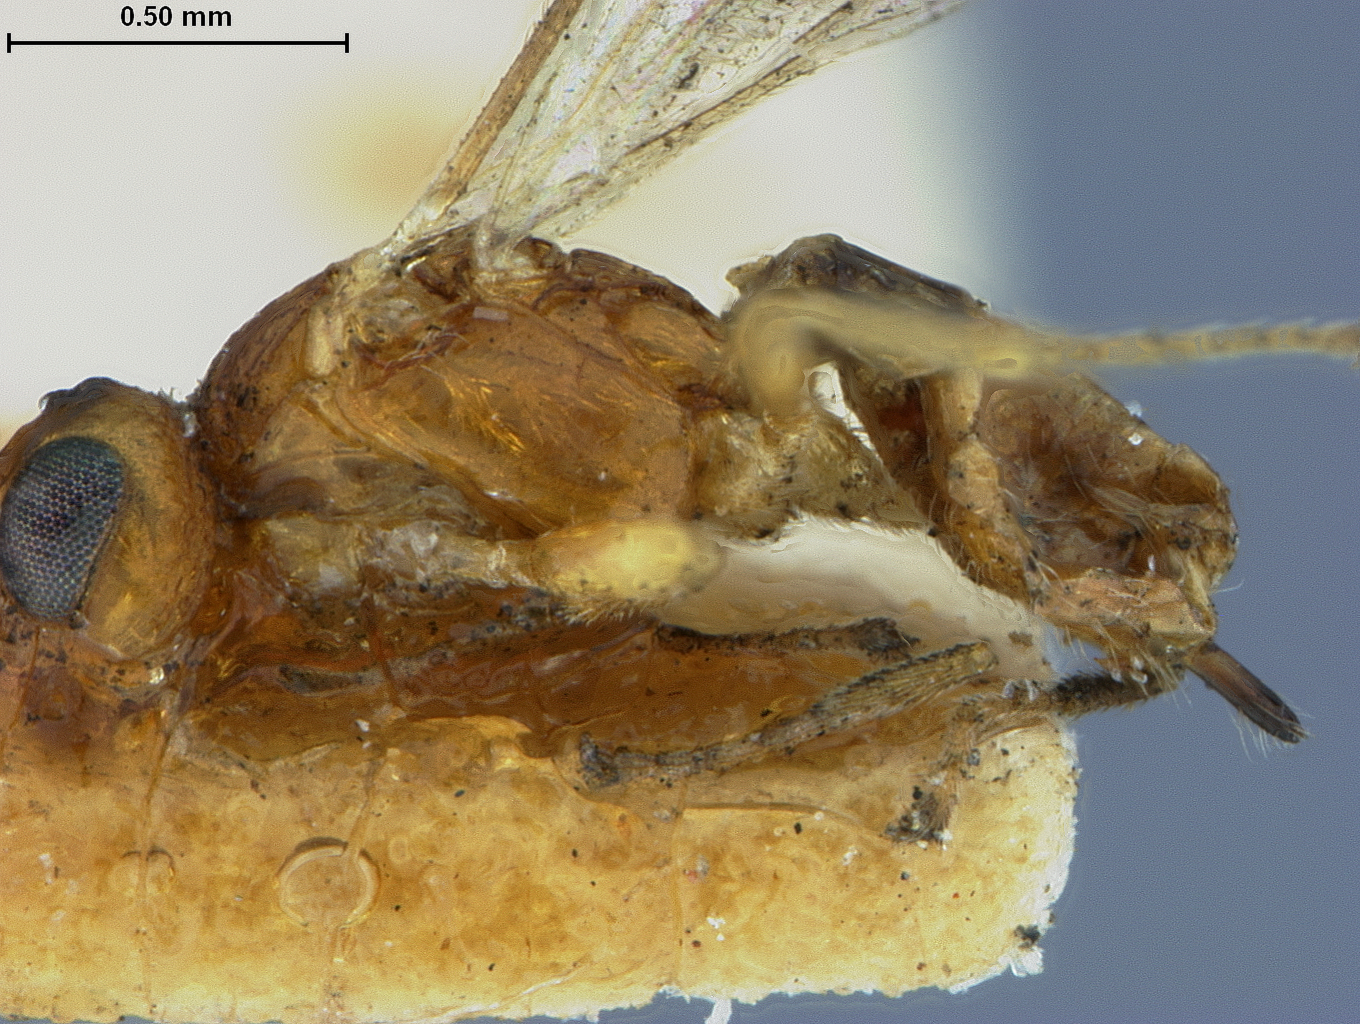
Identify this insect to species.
Mirax pallida
